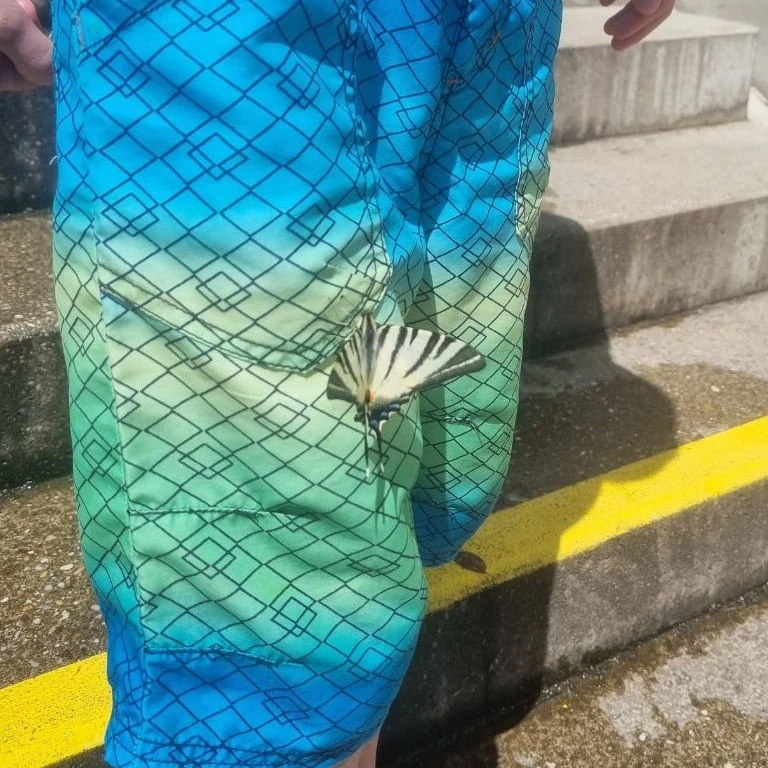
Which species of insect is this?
Iphiclides podalirius
